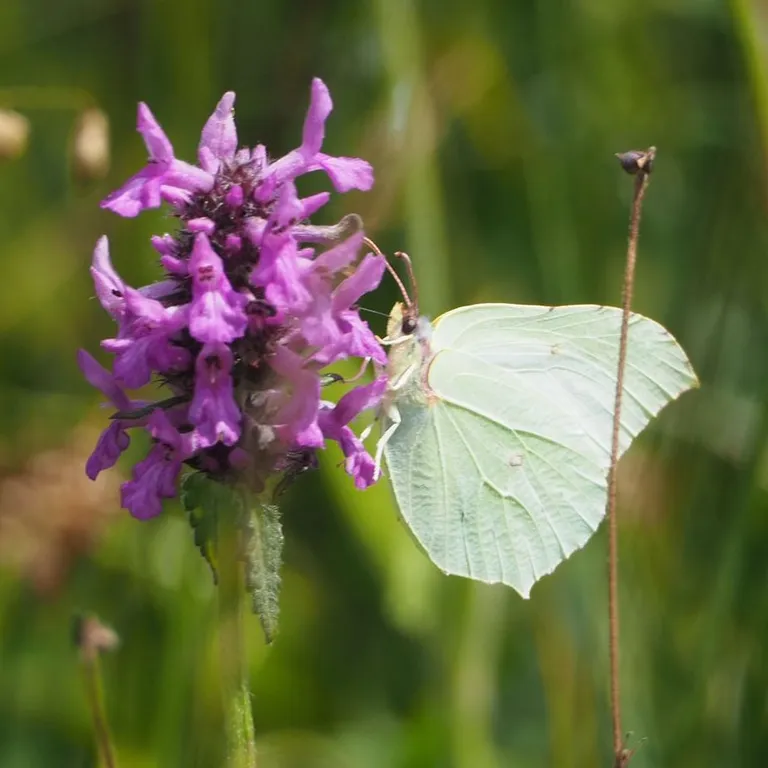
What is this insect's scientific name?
Gonepteryx rhamni
